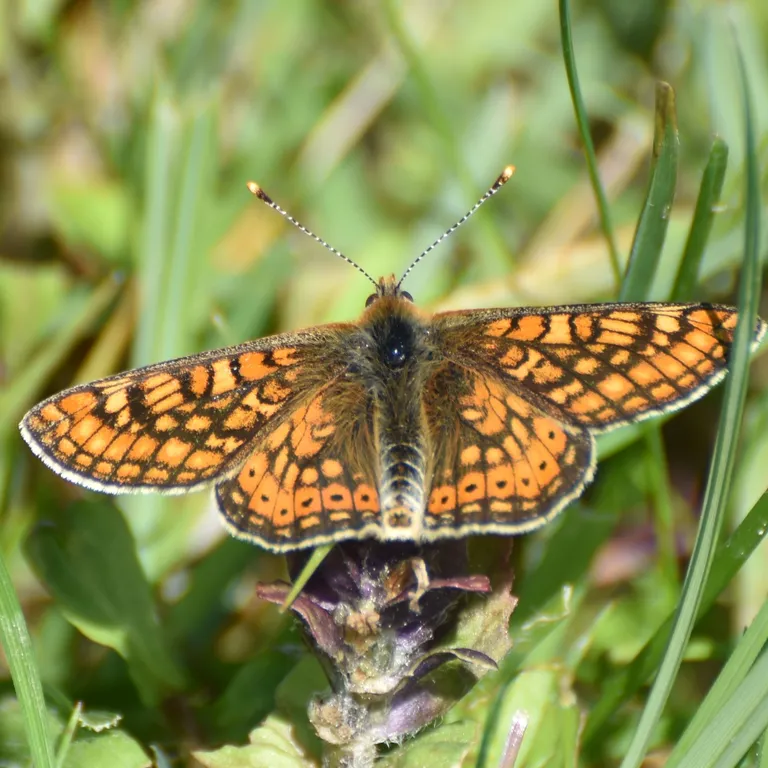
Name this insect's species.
Euphydryas aurinia
